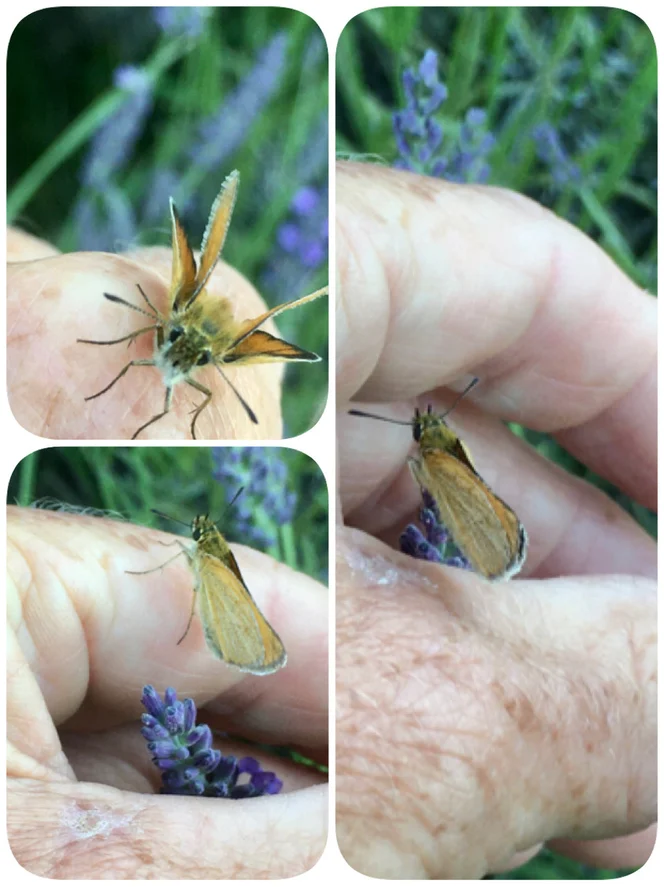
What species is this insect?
Thymelicus lineola
